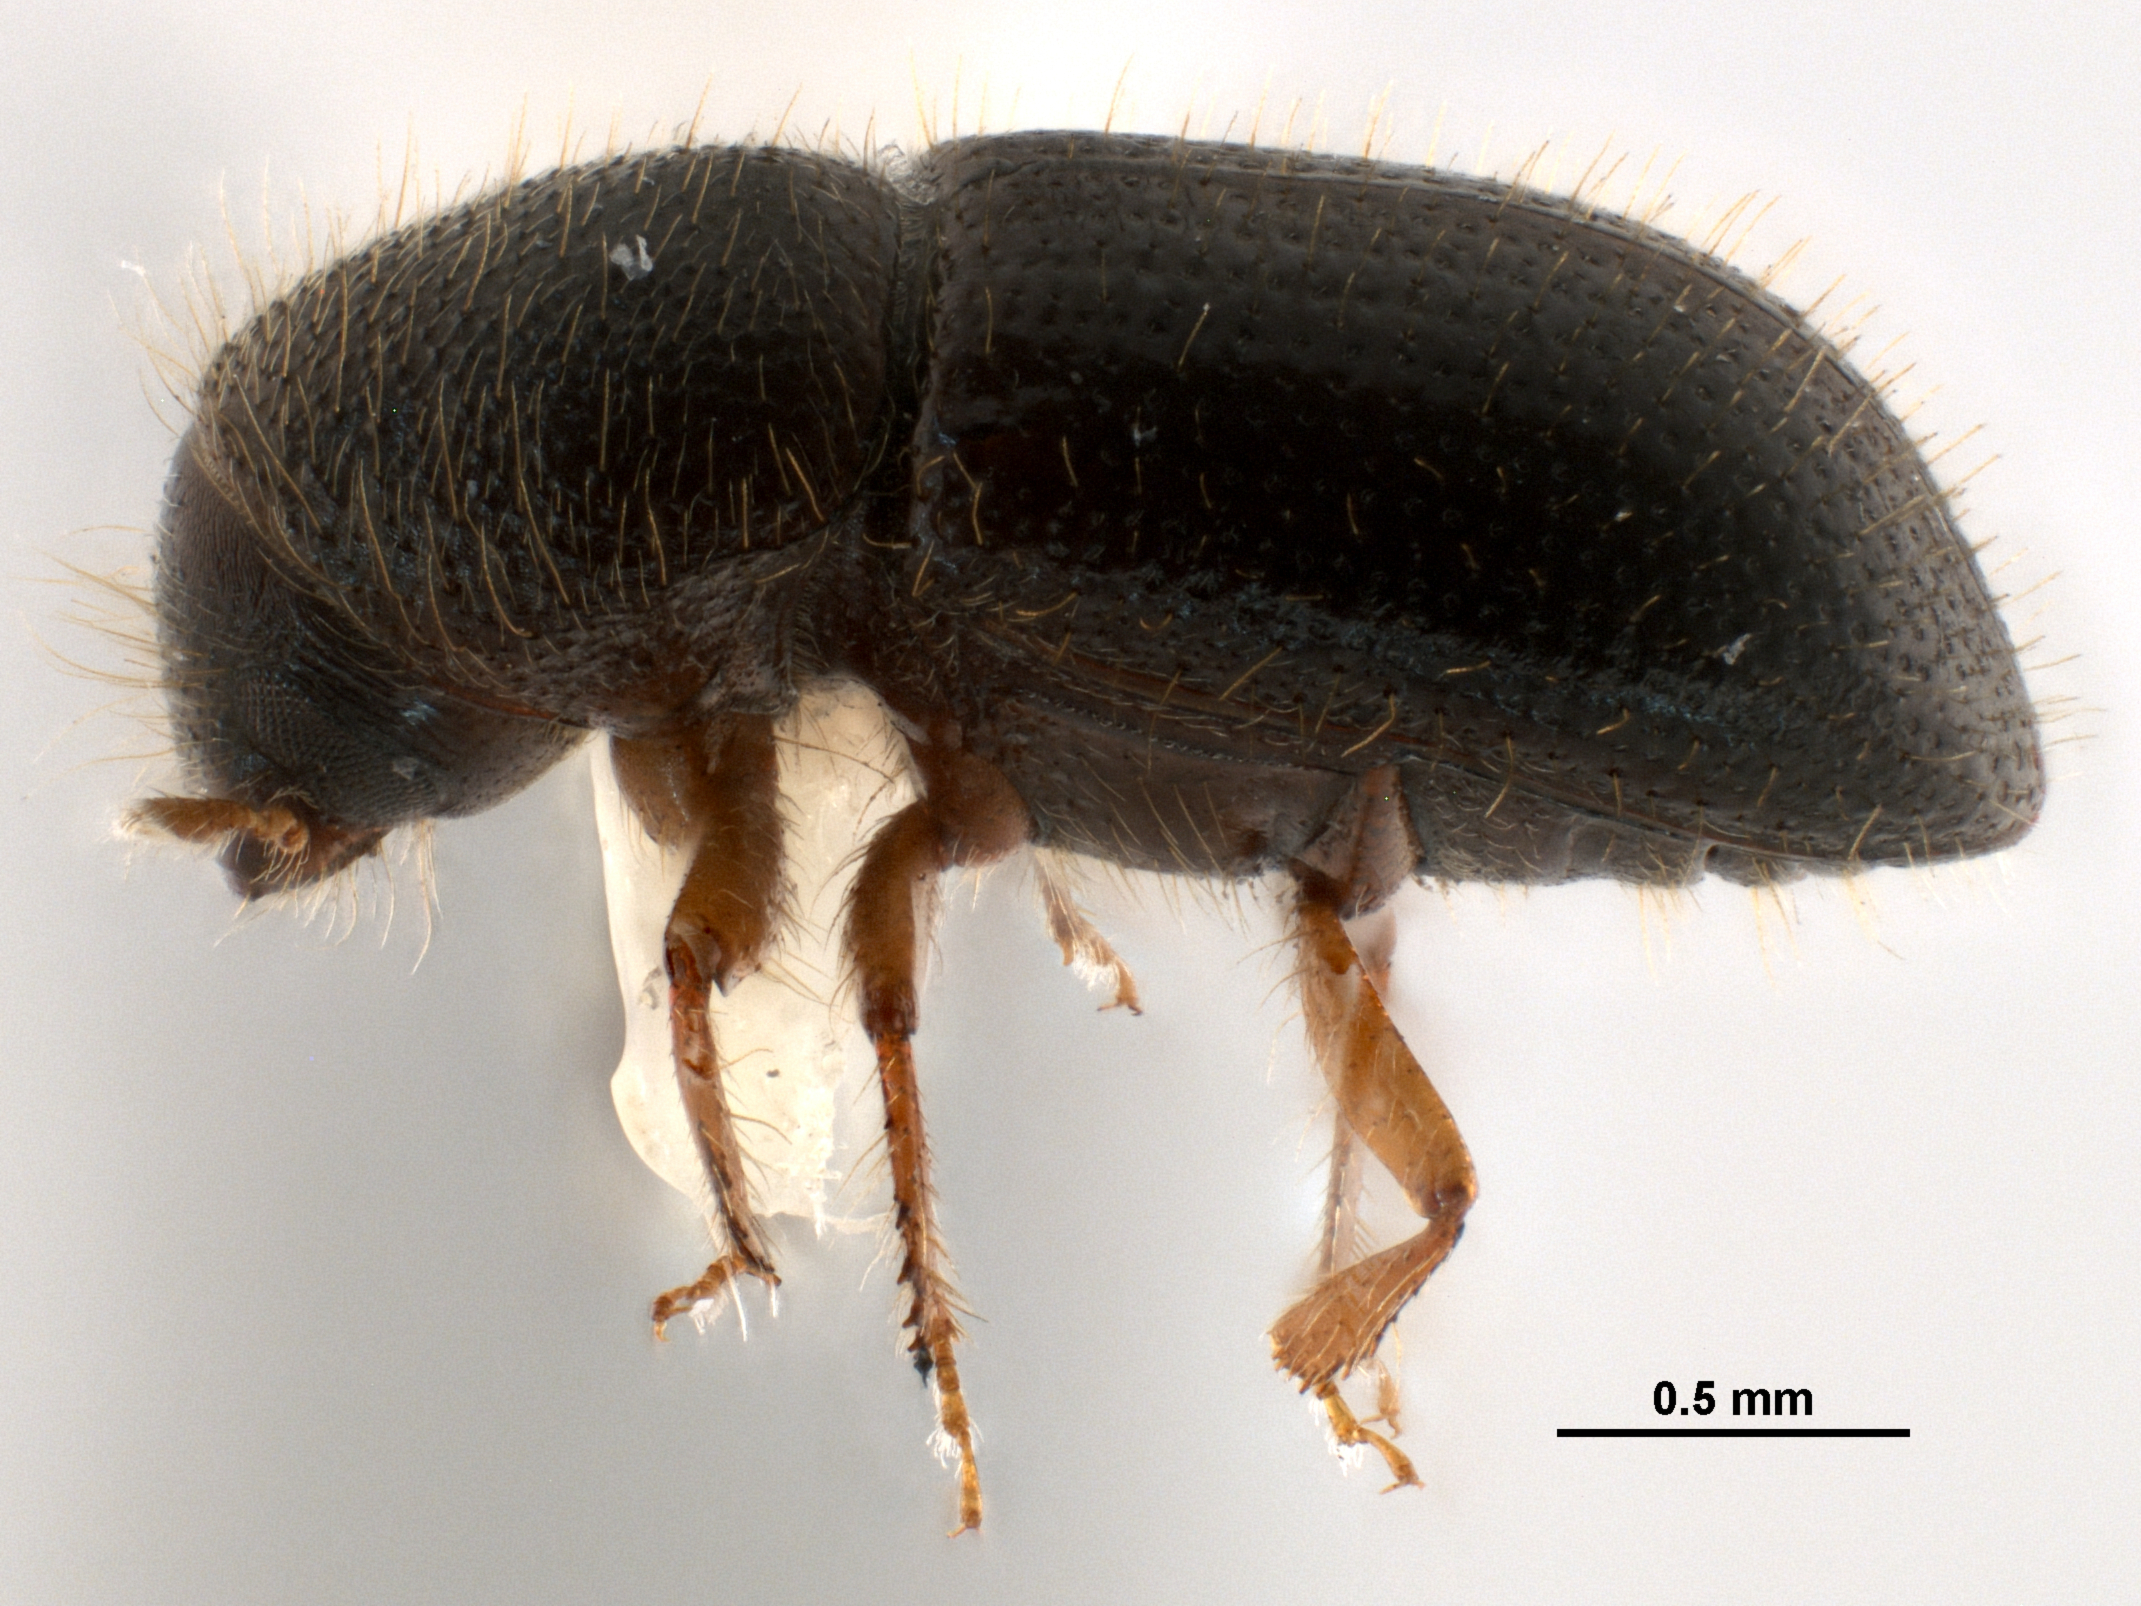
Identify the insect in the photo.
Coccotrypes pterydophytae
